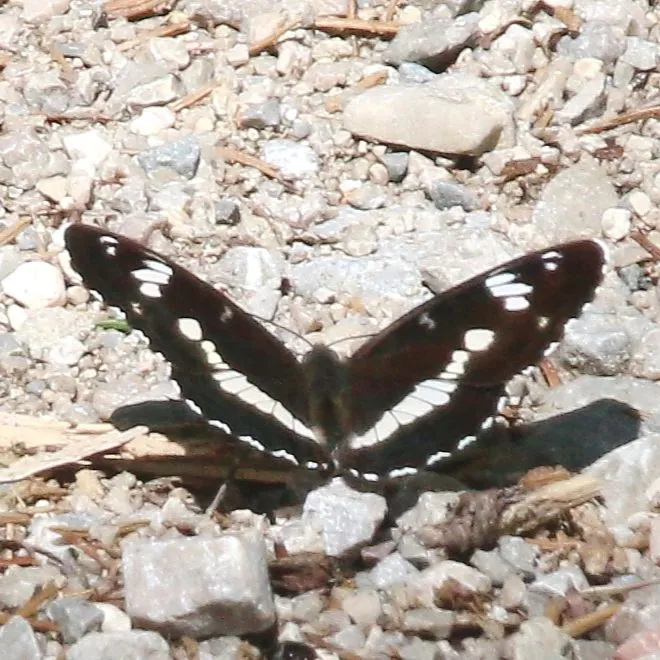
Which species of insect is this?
Limenitis camilla (also Ladoga camilla)
